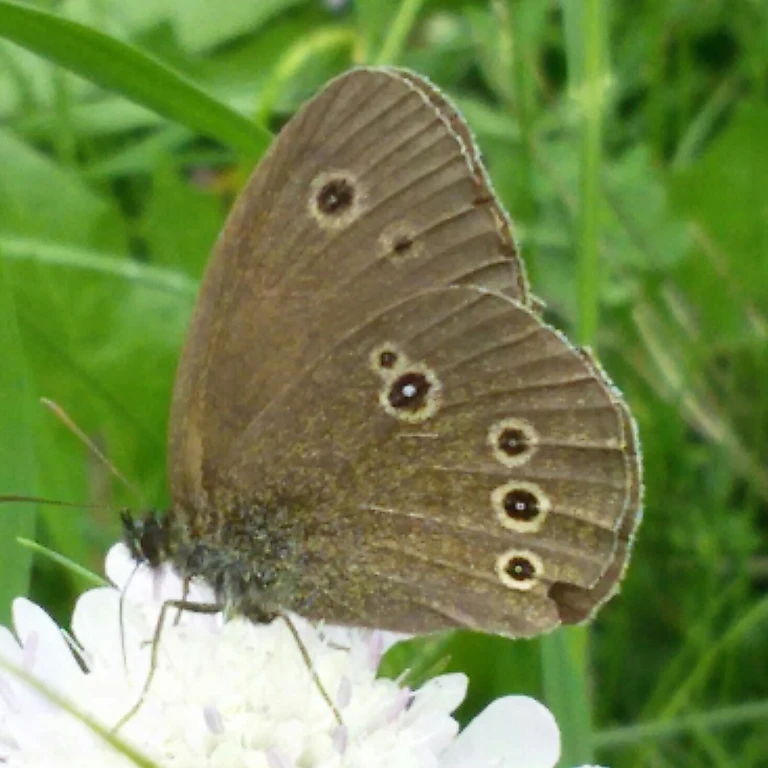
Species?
Aphantopus hyperantus
